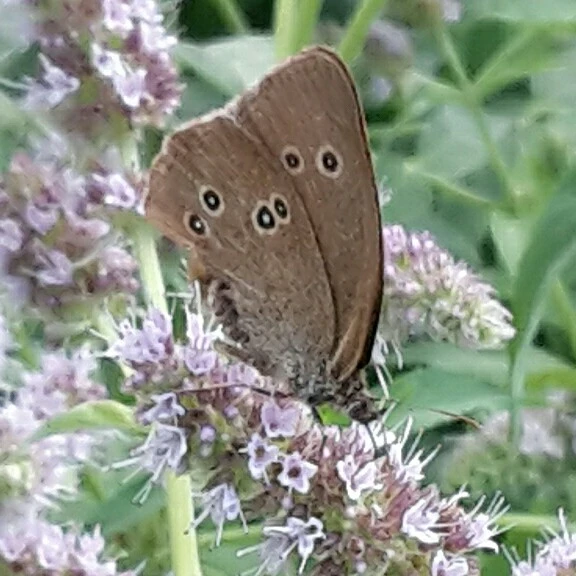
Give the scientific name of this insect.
Aphantopus hyperantus
